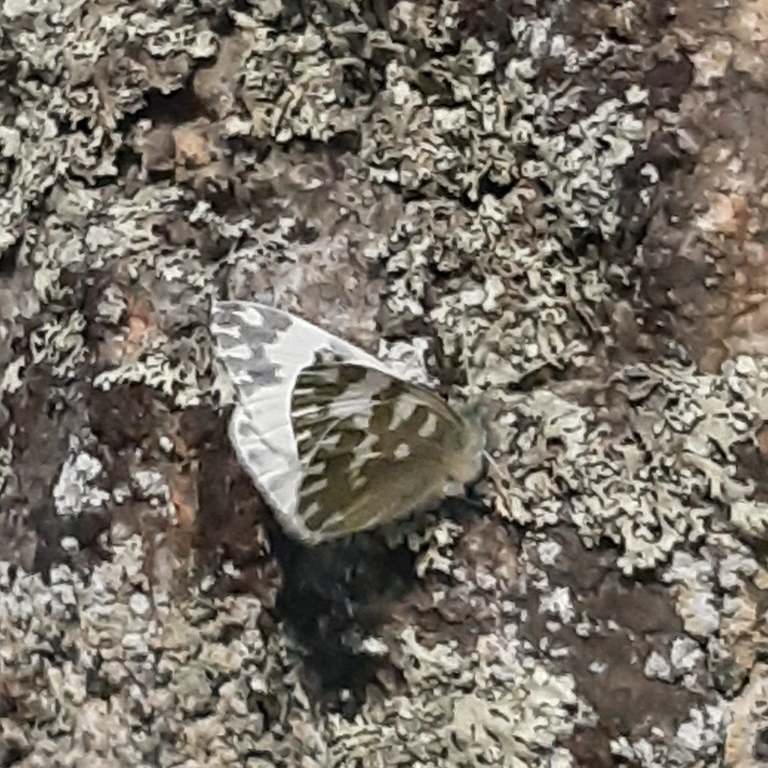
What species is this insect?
Pontia edusa
